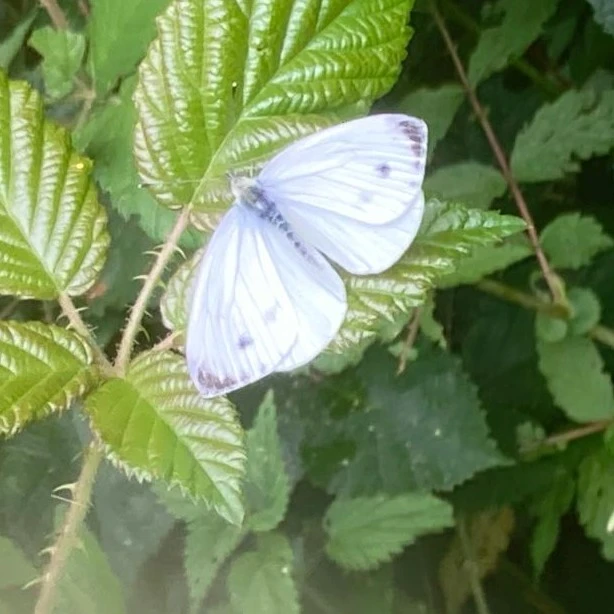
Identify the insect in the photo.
Pieris napi
